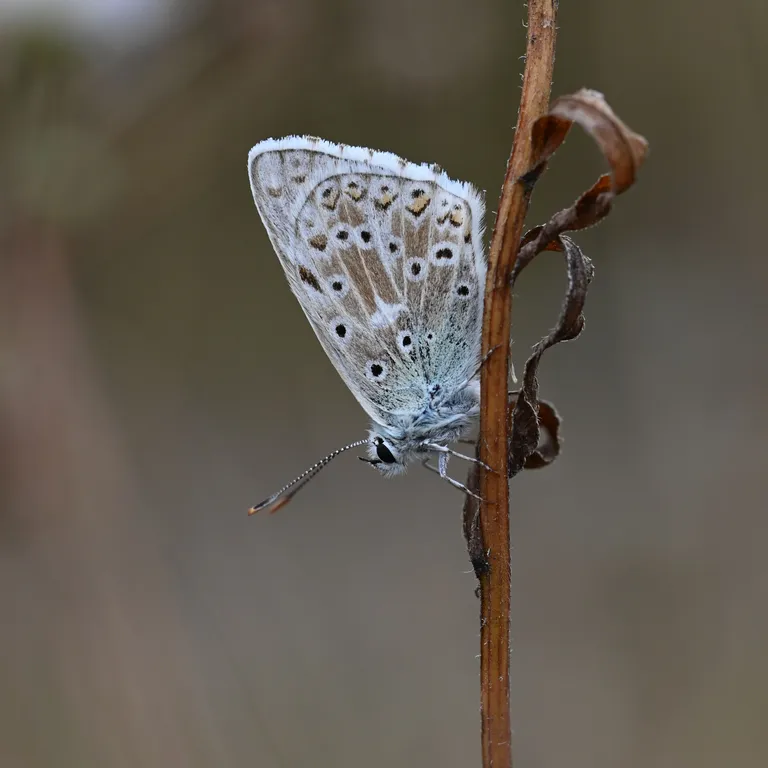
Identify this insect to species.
Lysandra coridon
